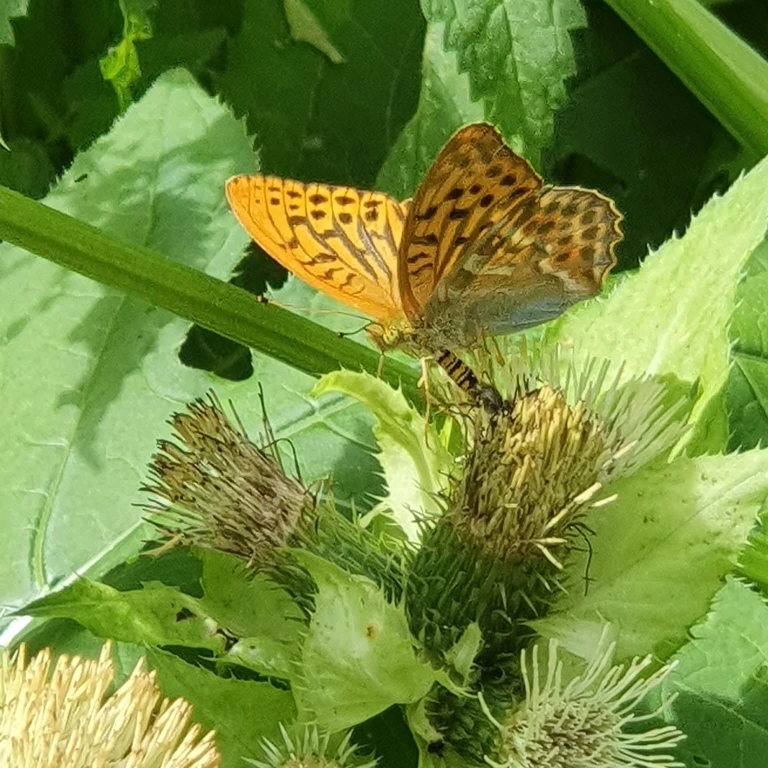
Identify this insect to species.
Argynnis paphia
